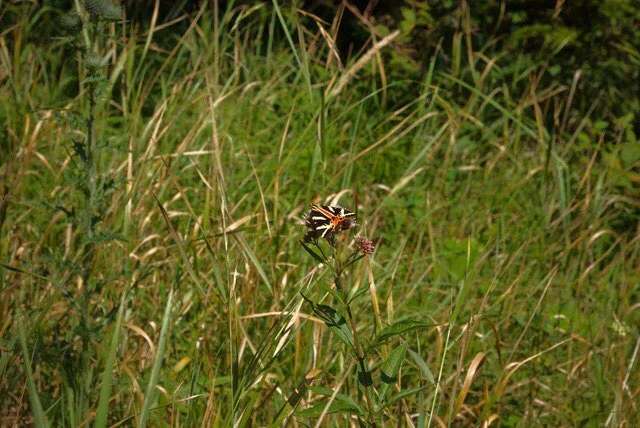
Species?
Euplagia quadripunctaria
